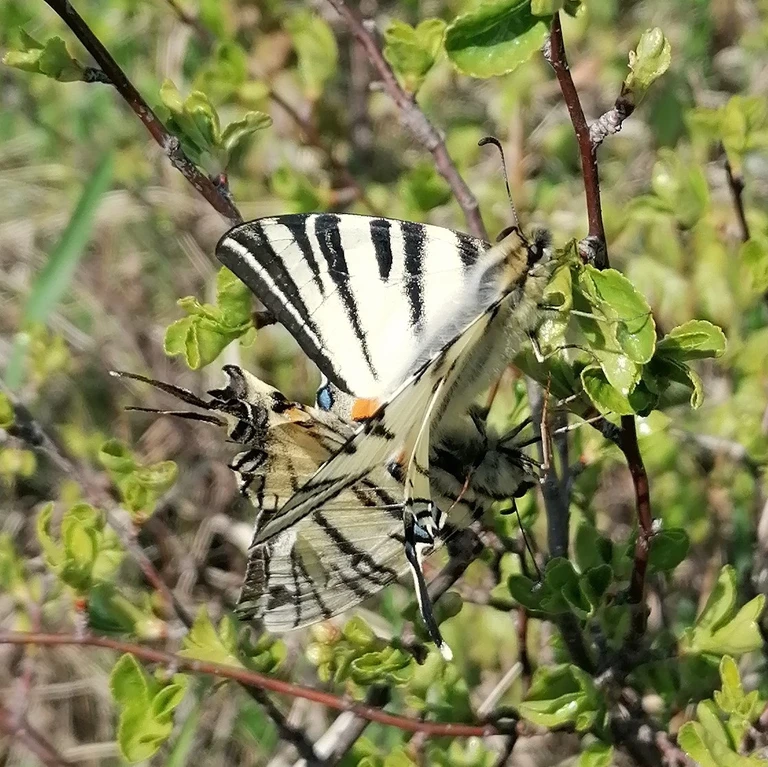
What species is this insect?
Iphiclides podalirius
